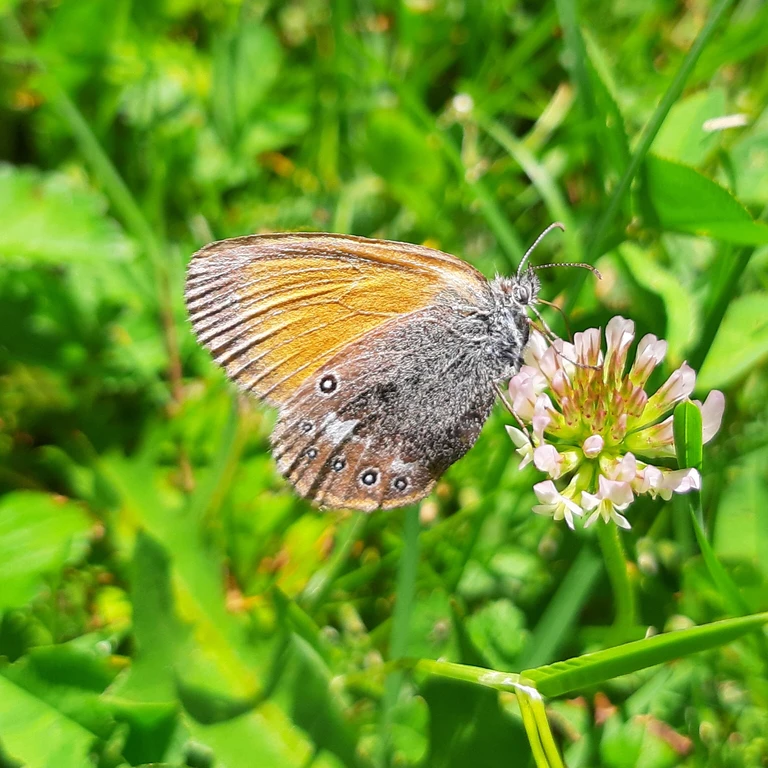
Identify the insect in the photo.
Coenonympha glycerion (also Coenonympha iphis)
